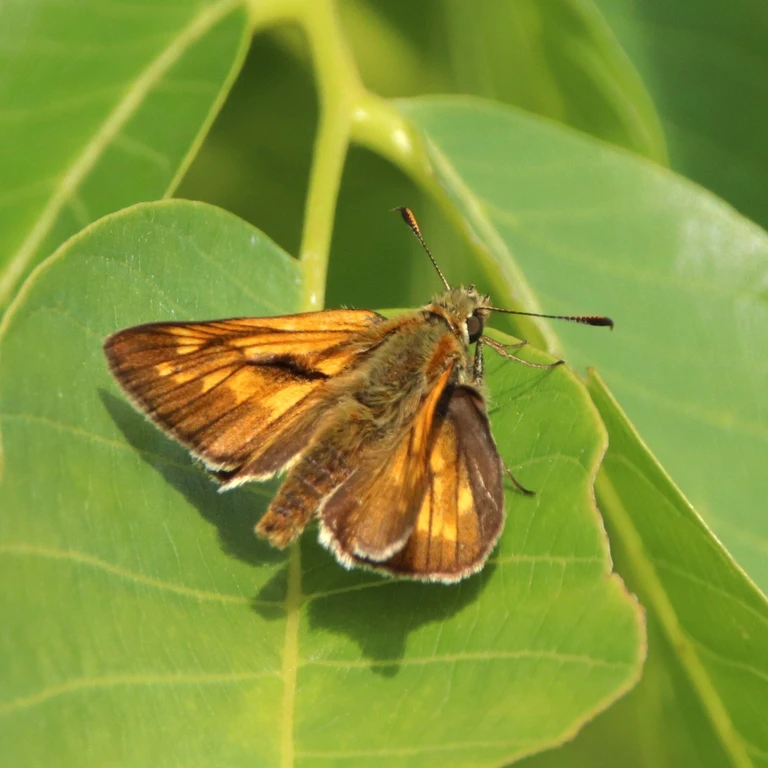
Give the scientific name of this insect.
Ochlodes sylvanus (also Ochlodes venata)
